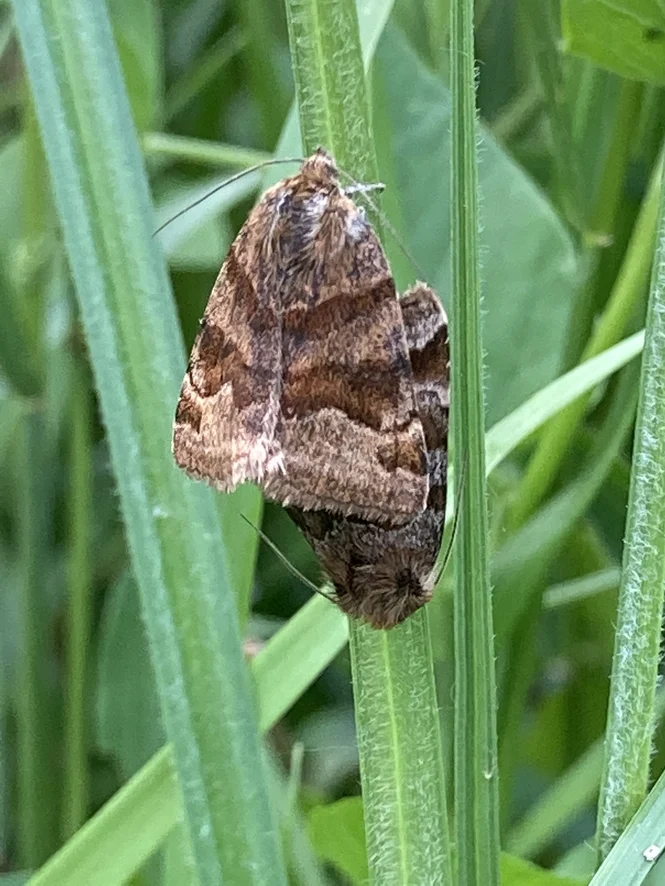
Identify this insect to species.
Euclidia glyphica
